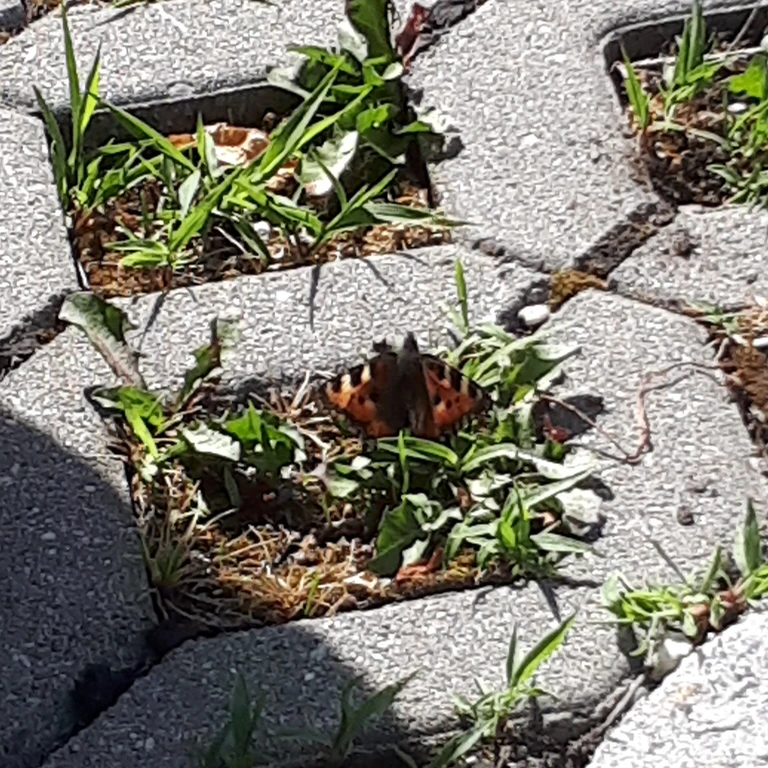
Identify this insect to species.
Aglais urticae
